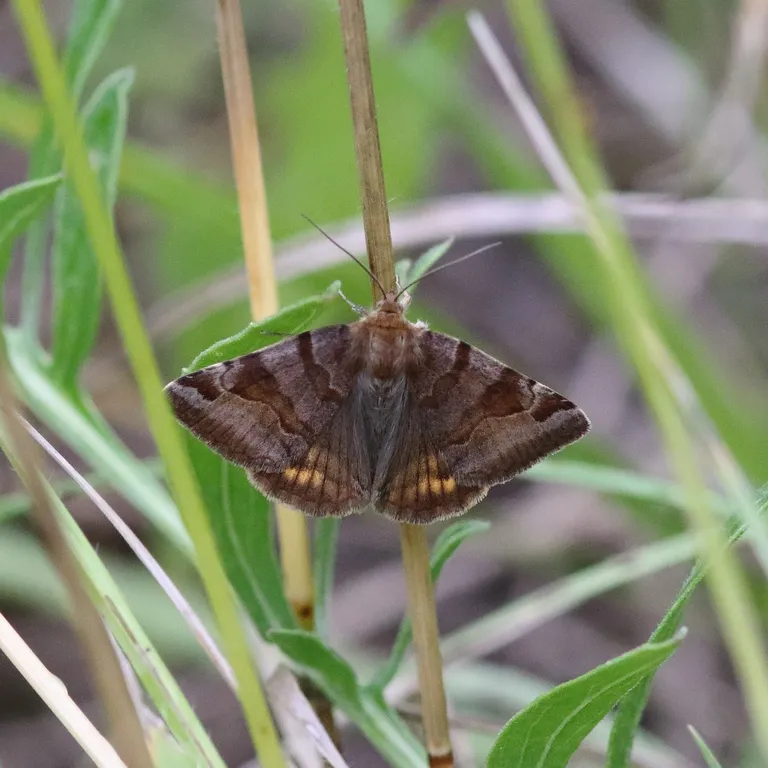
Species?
Euclidia glyphica
